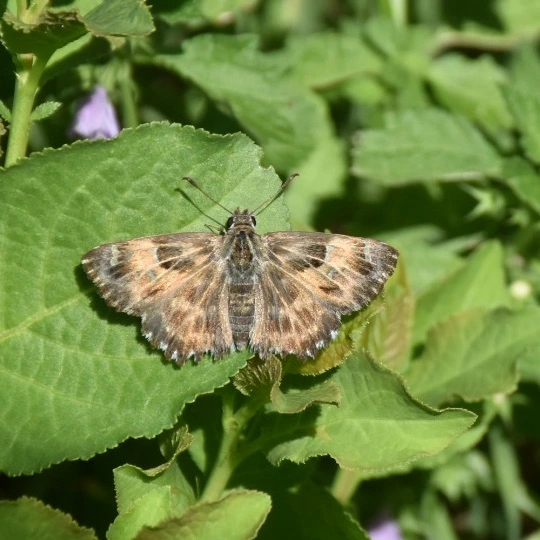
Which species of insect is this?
Carcharodus alceae
